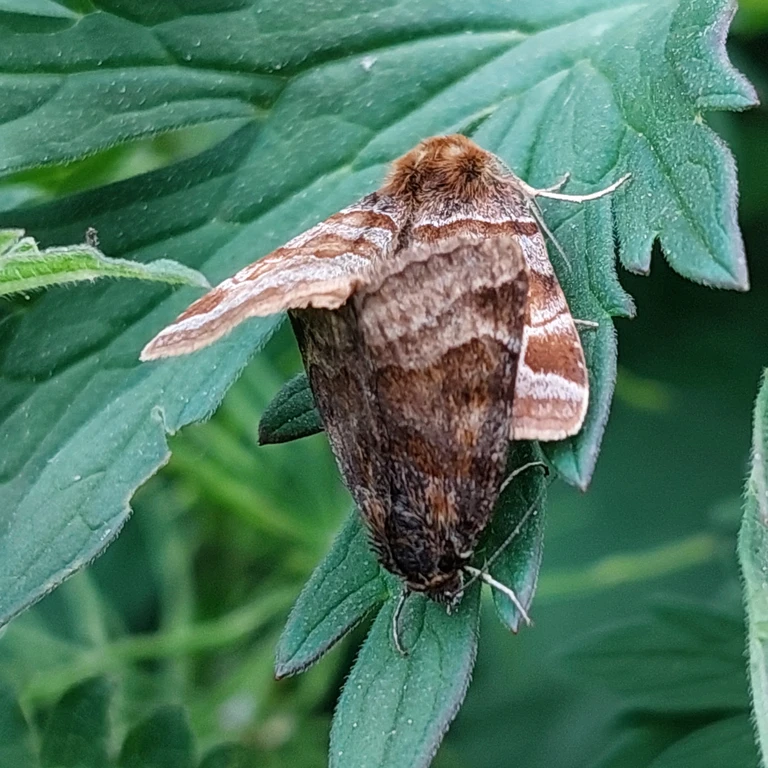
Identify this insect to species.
Euclidia glyphica
